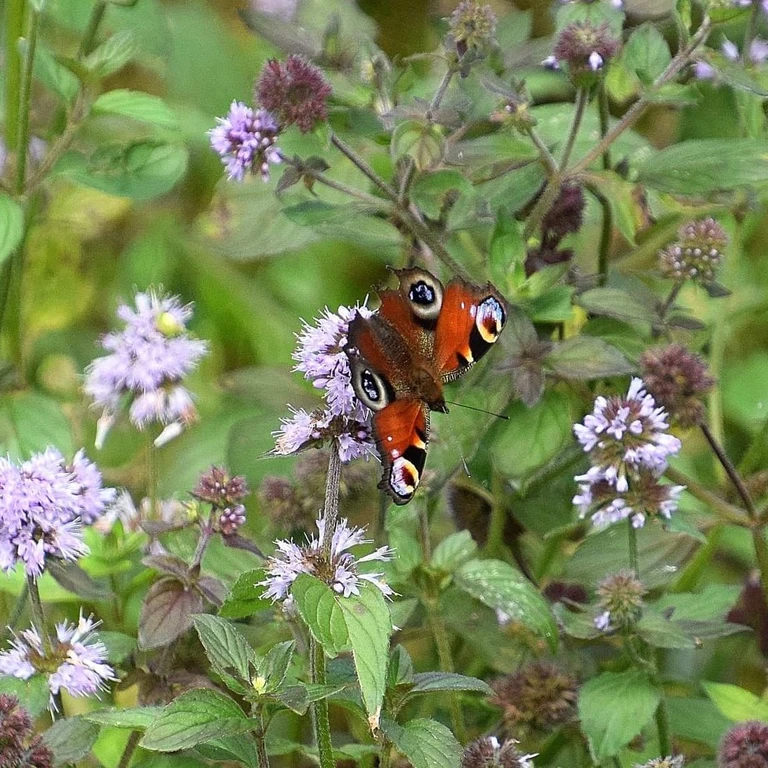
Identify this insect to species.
Aglais io
